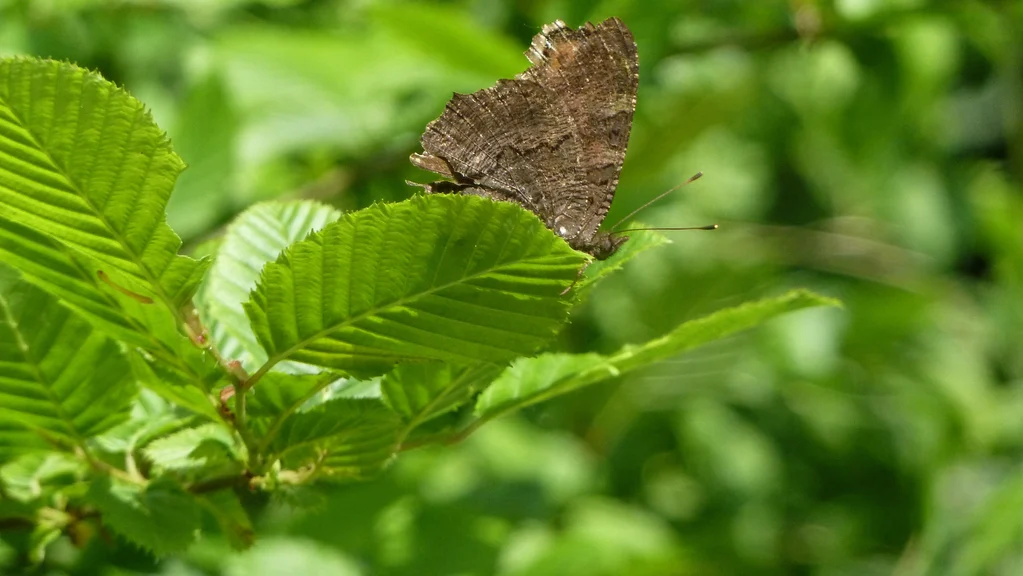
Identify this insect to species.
Aglais io
